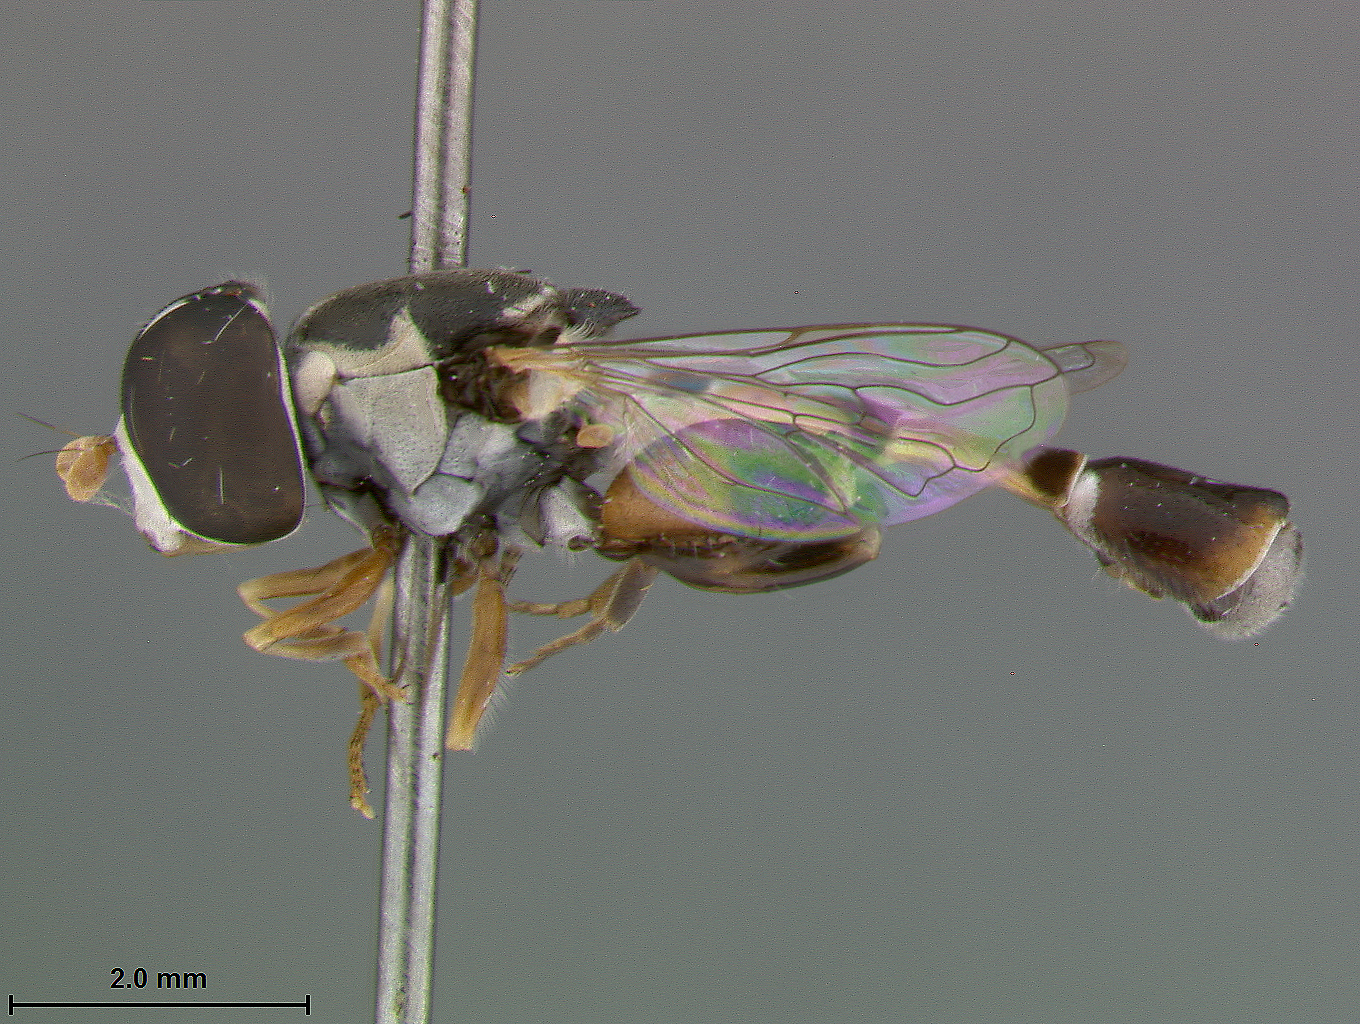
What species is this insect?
Syritta proximata
